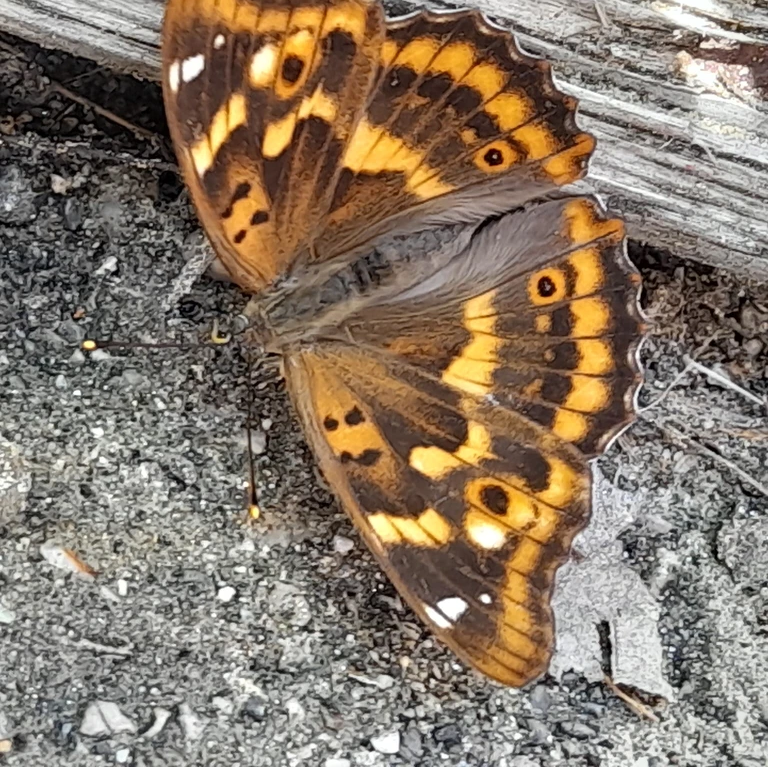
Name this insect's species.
Apatura ilia
